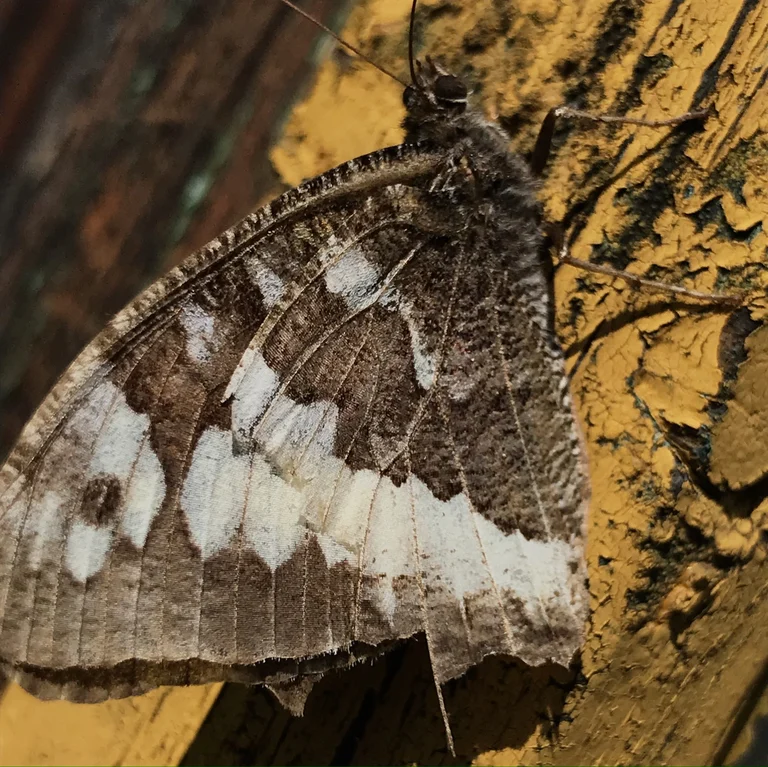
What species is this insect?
Brintesia circe
